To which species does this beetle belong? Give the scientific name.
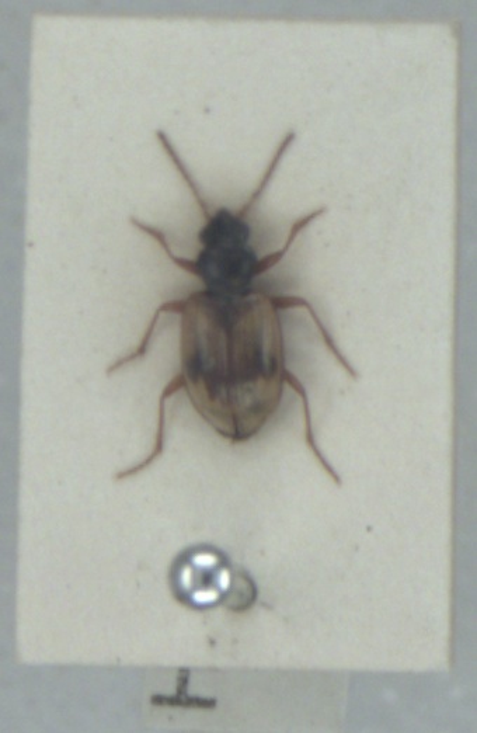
Bembidion pallidipenne
